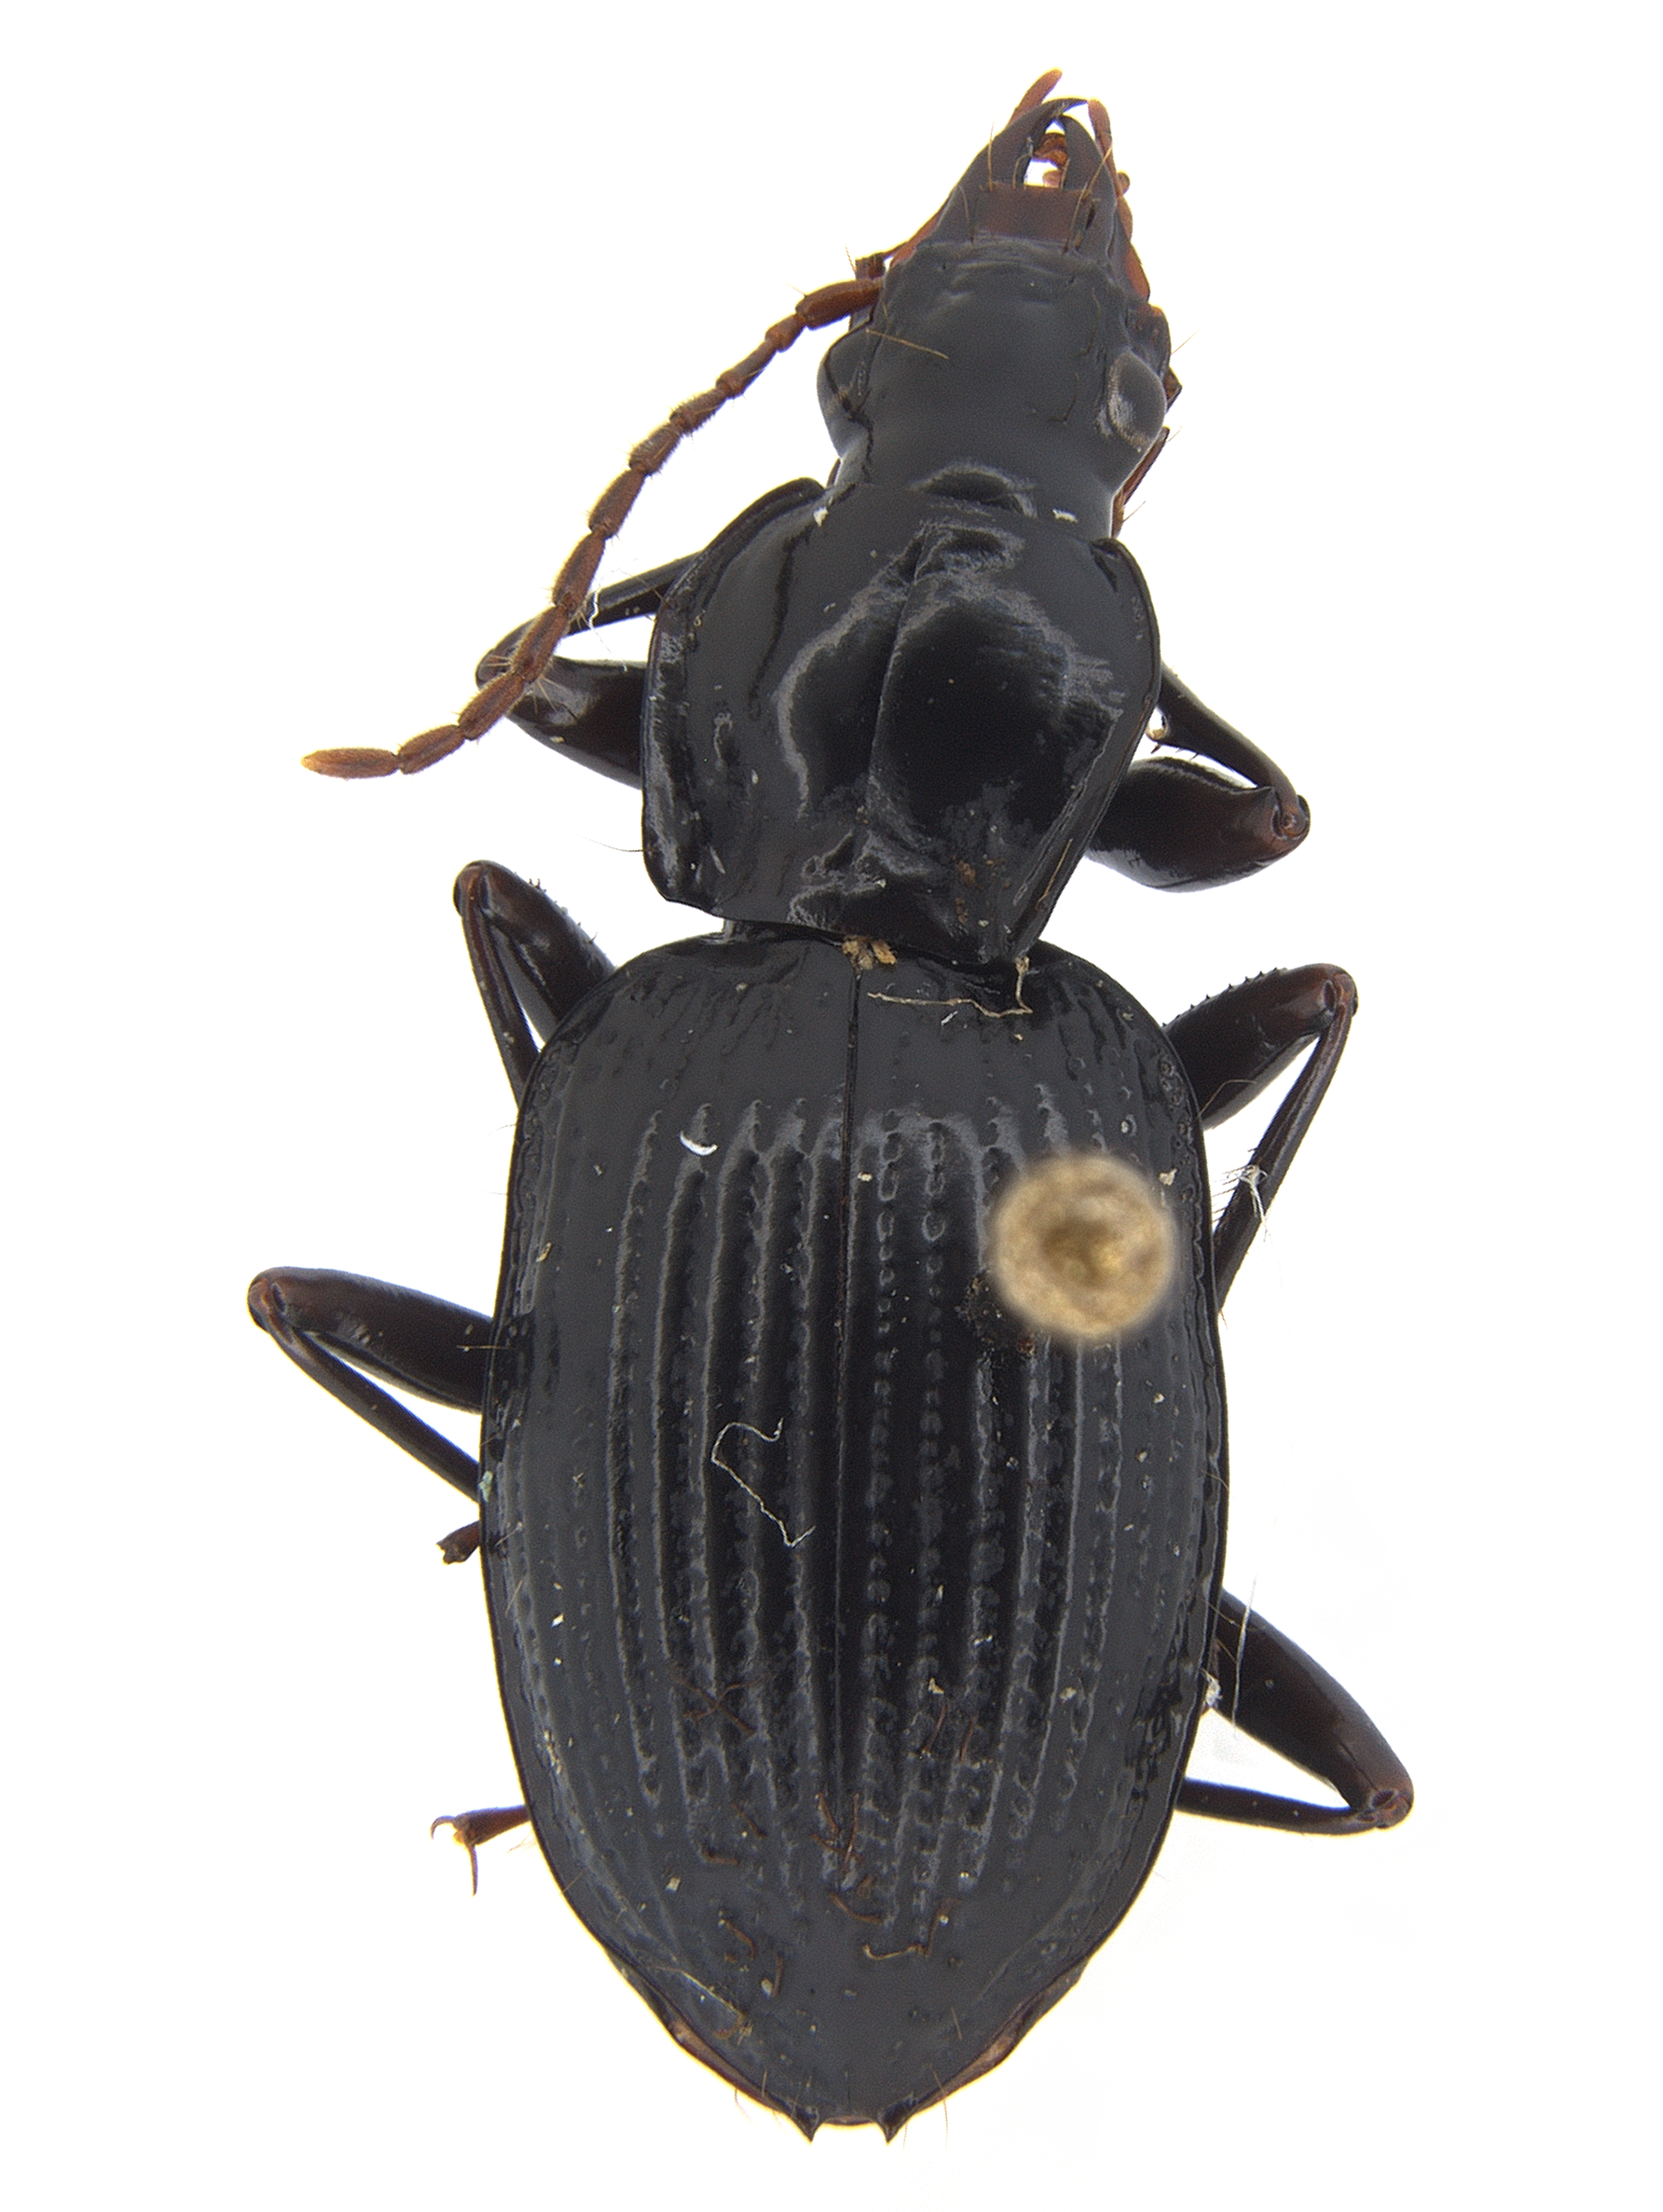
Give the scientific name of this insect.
Cyrtolaus subiridescens
